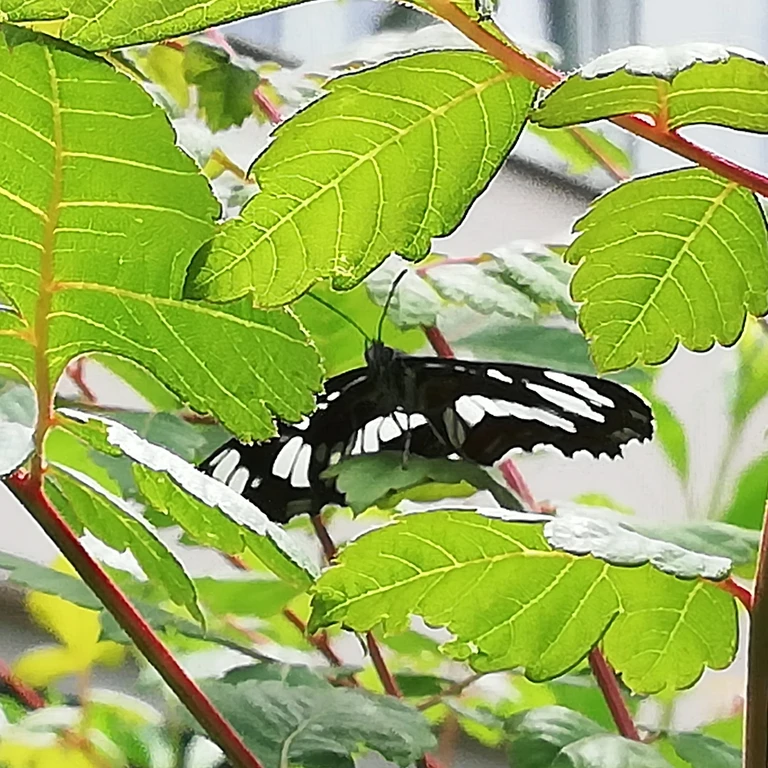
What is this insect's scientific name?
Neptis rivularis
